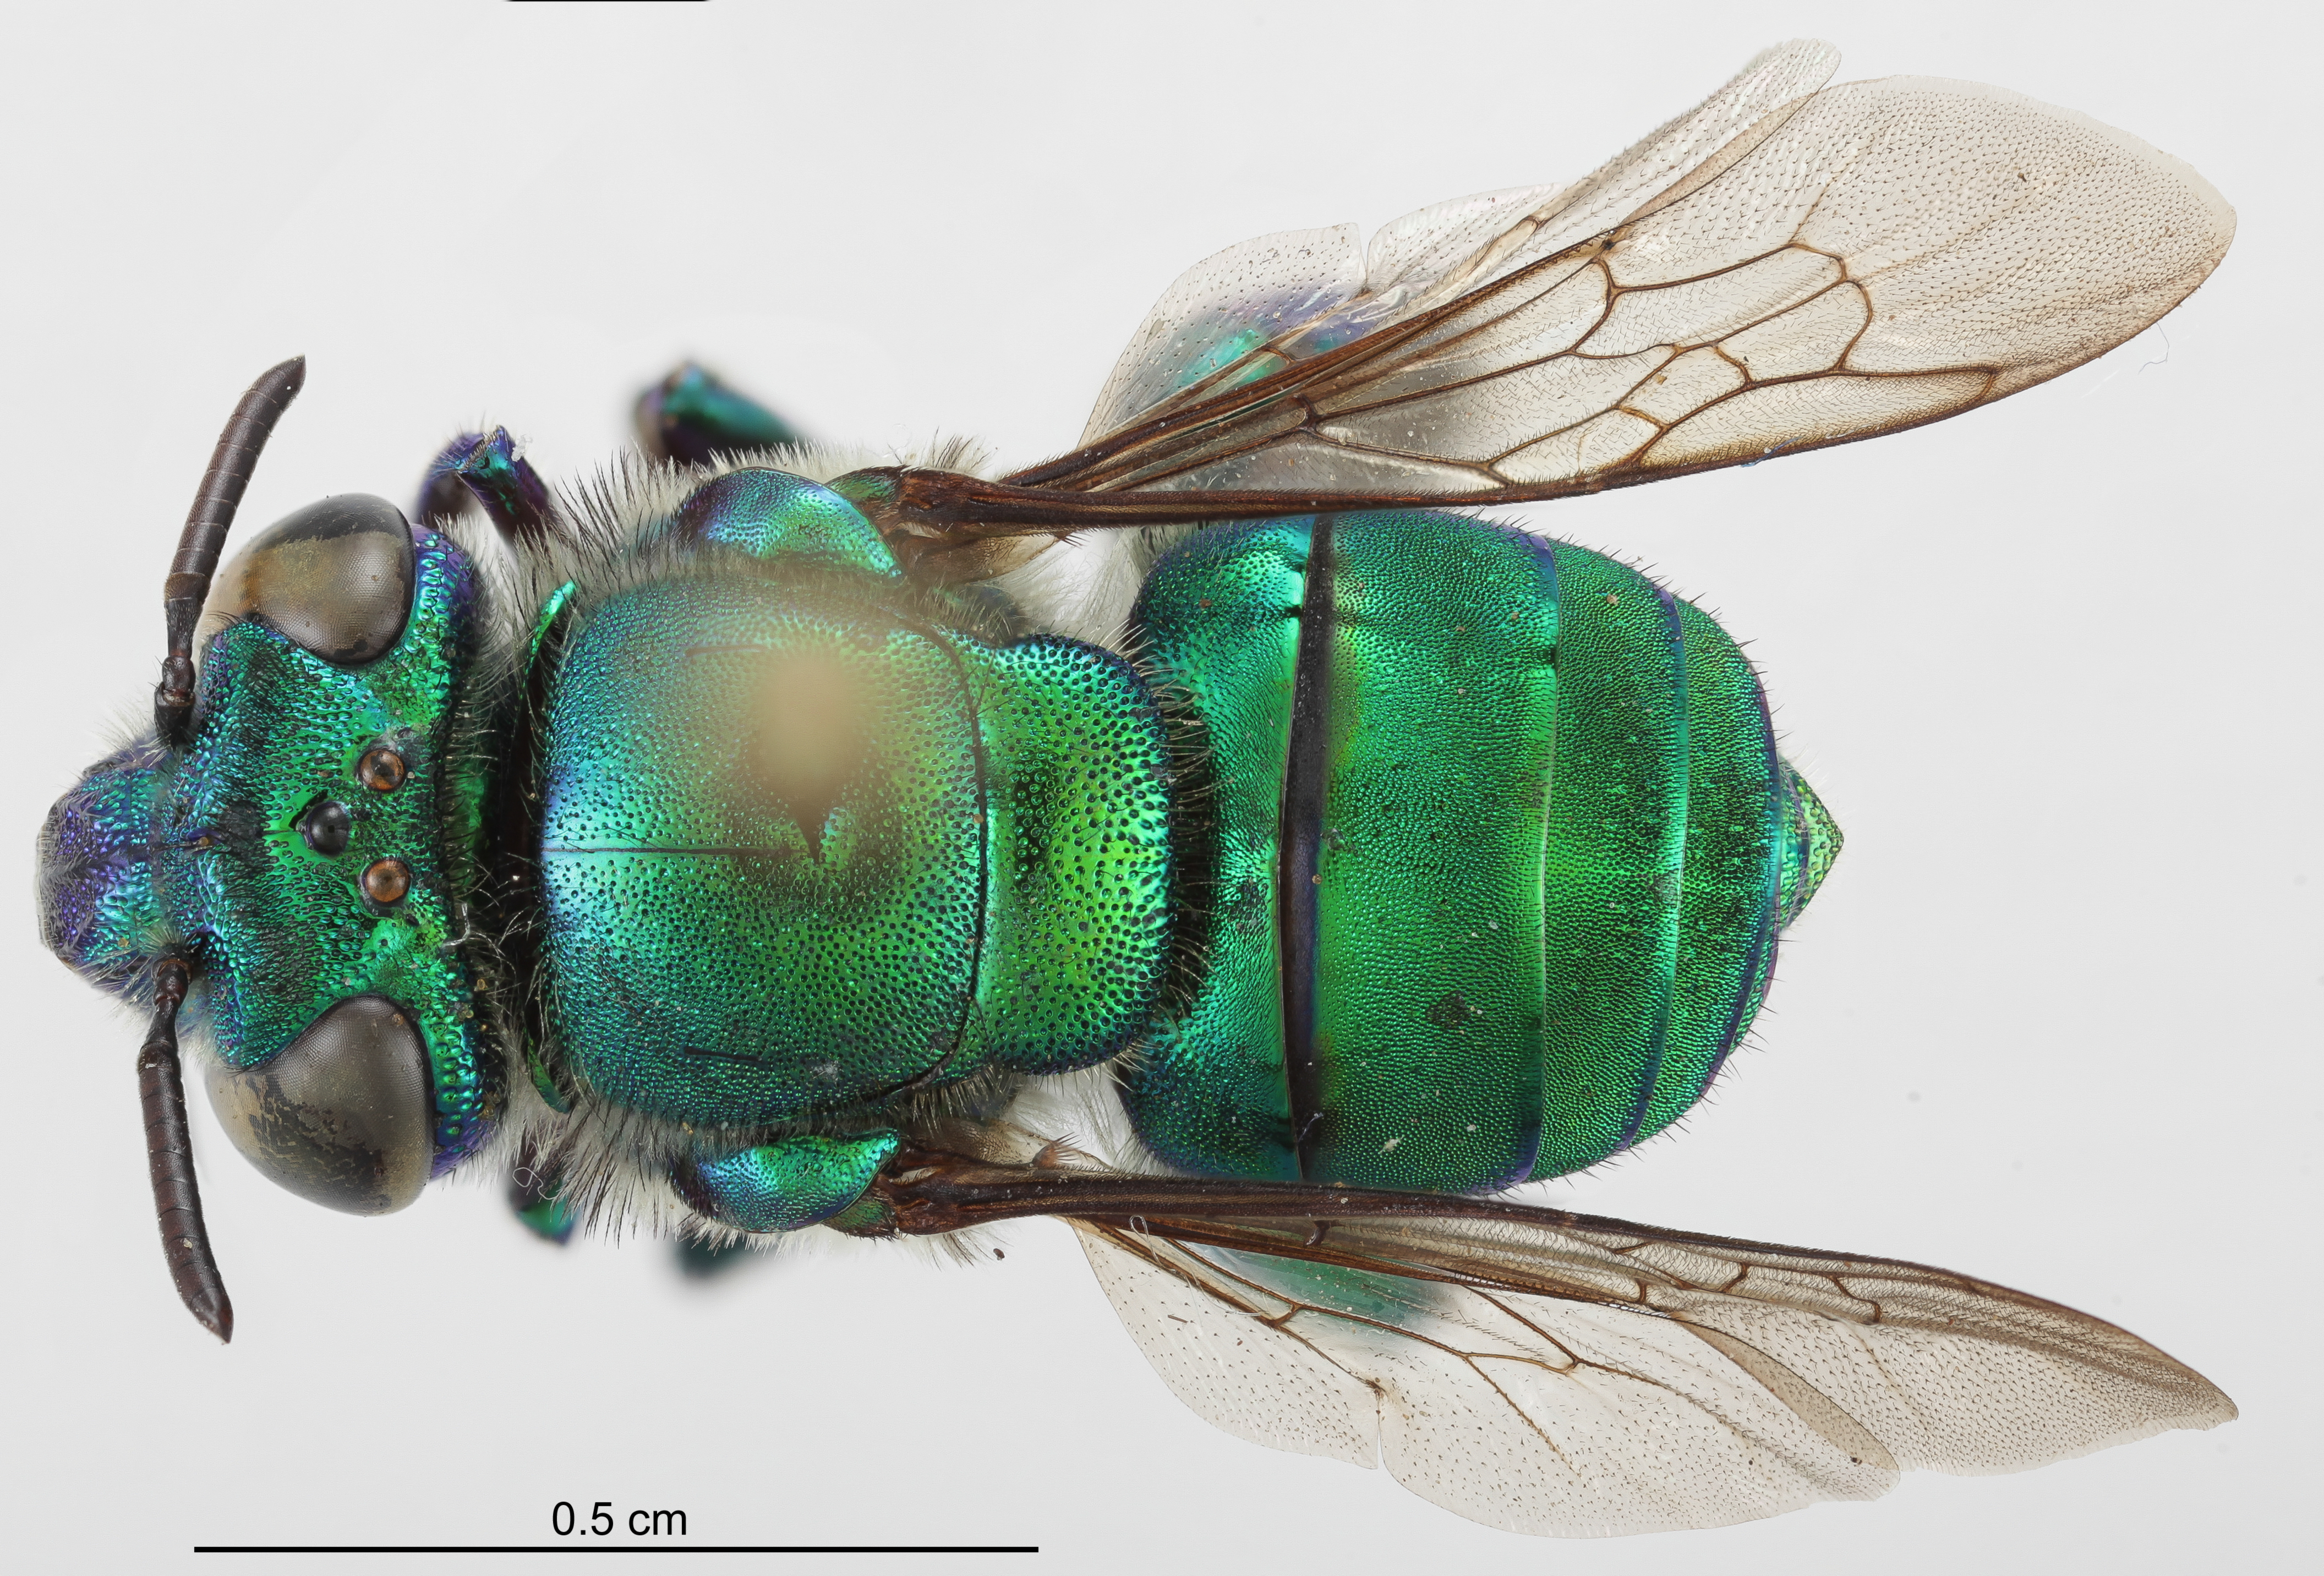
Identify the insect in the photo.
Euglossa liopoda
